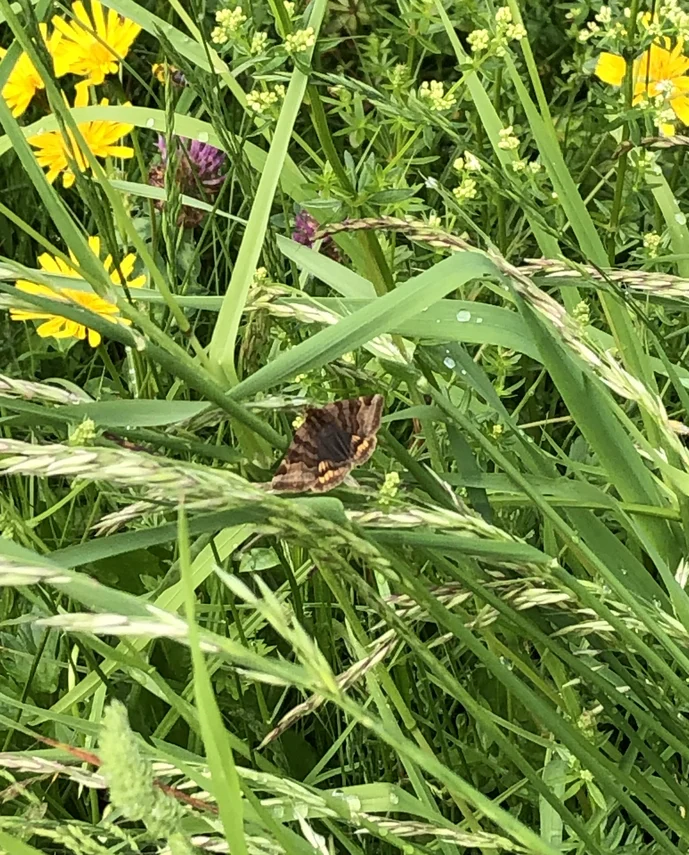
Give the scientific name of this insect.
Euclidia glyphica
